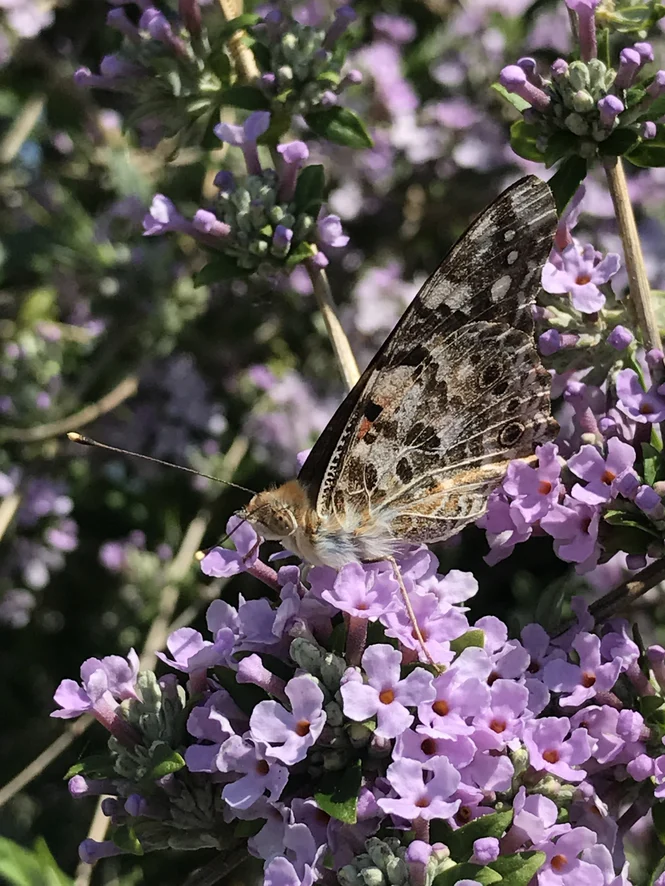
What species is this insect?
Vanessa cardui
